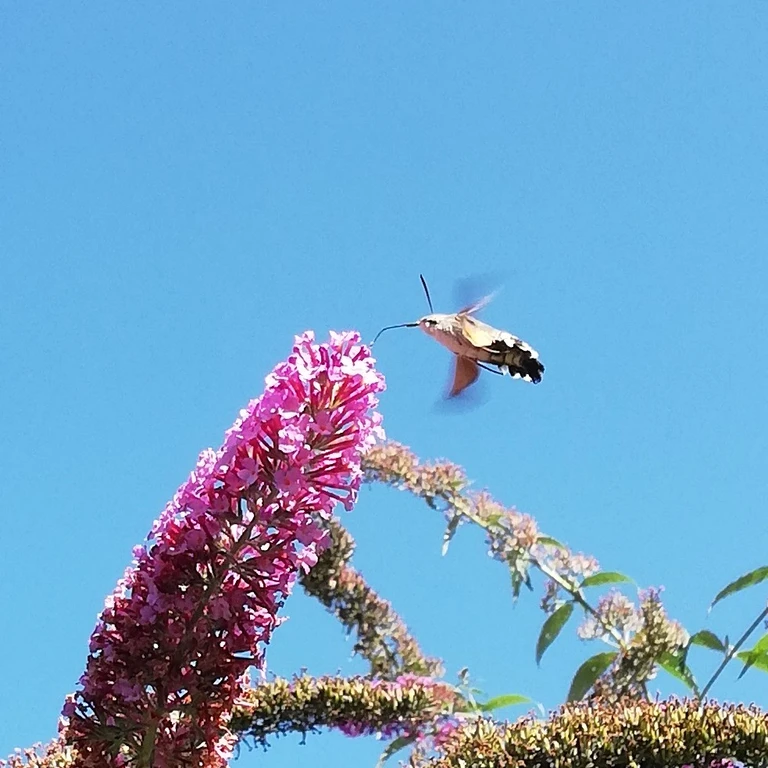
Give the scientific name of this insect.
Macroglossum stellatarum
